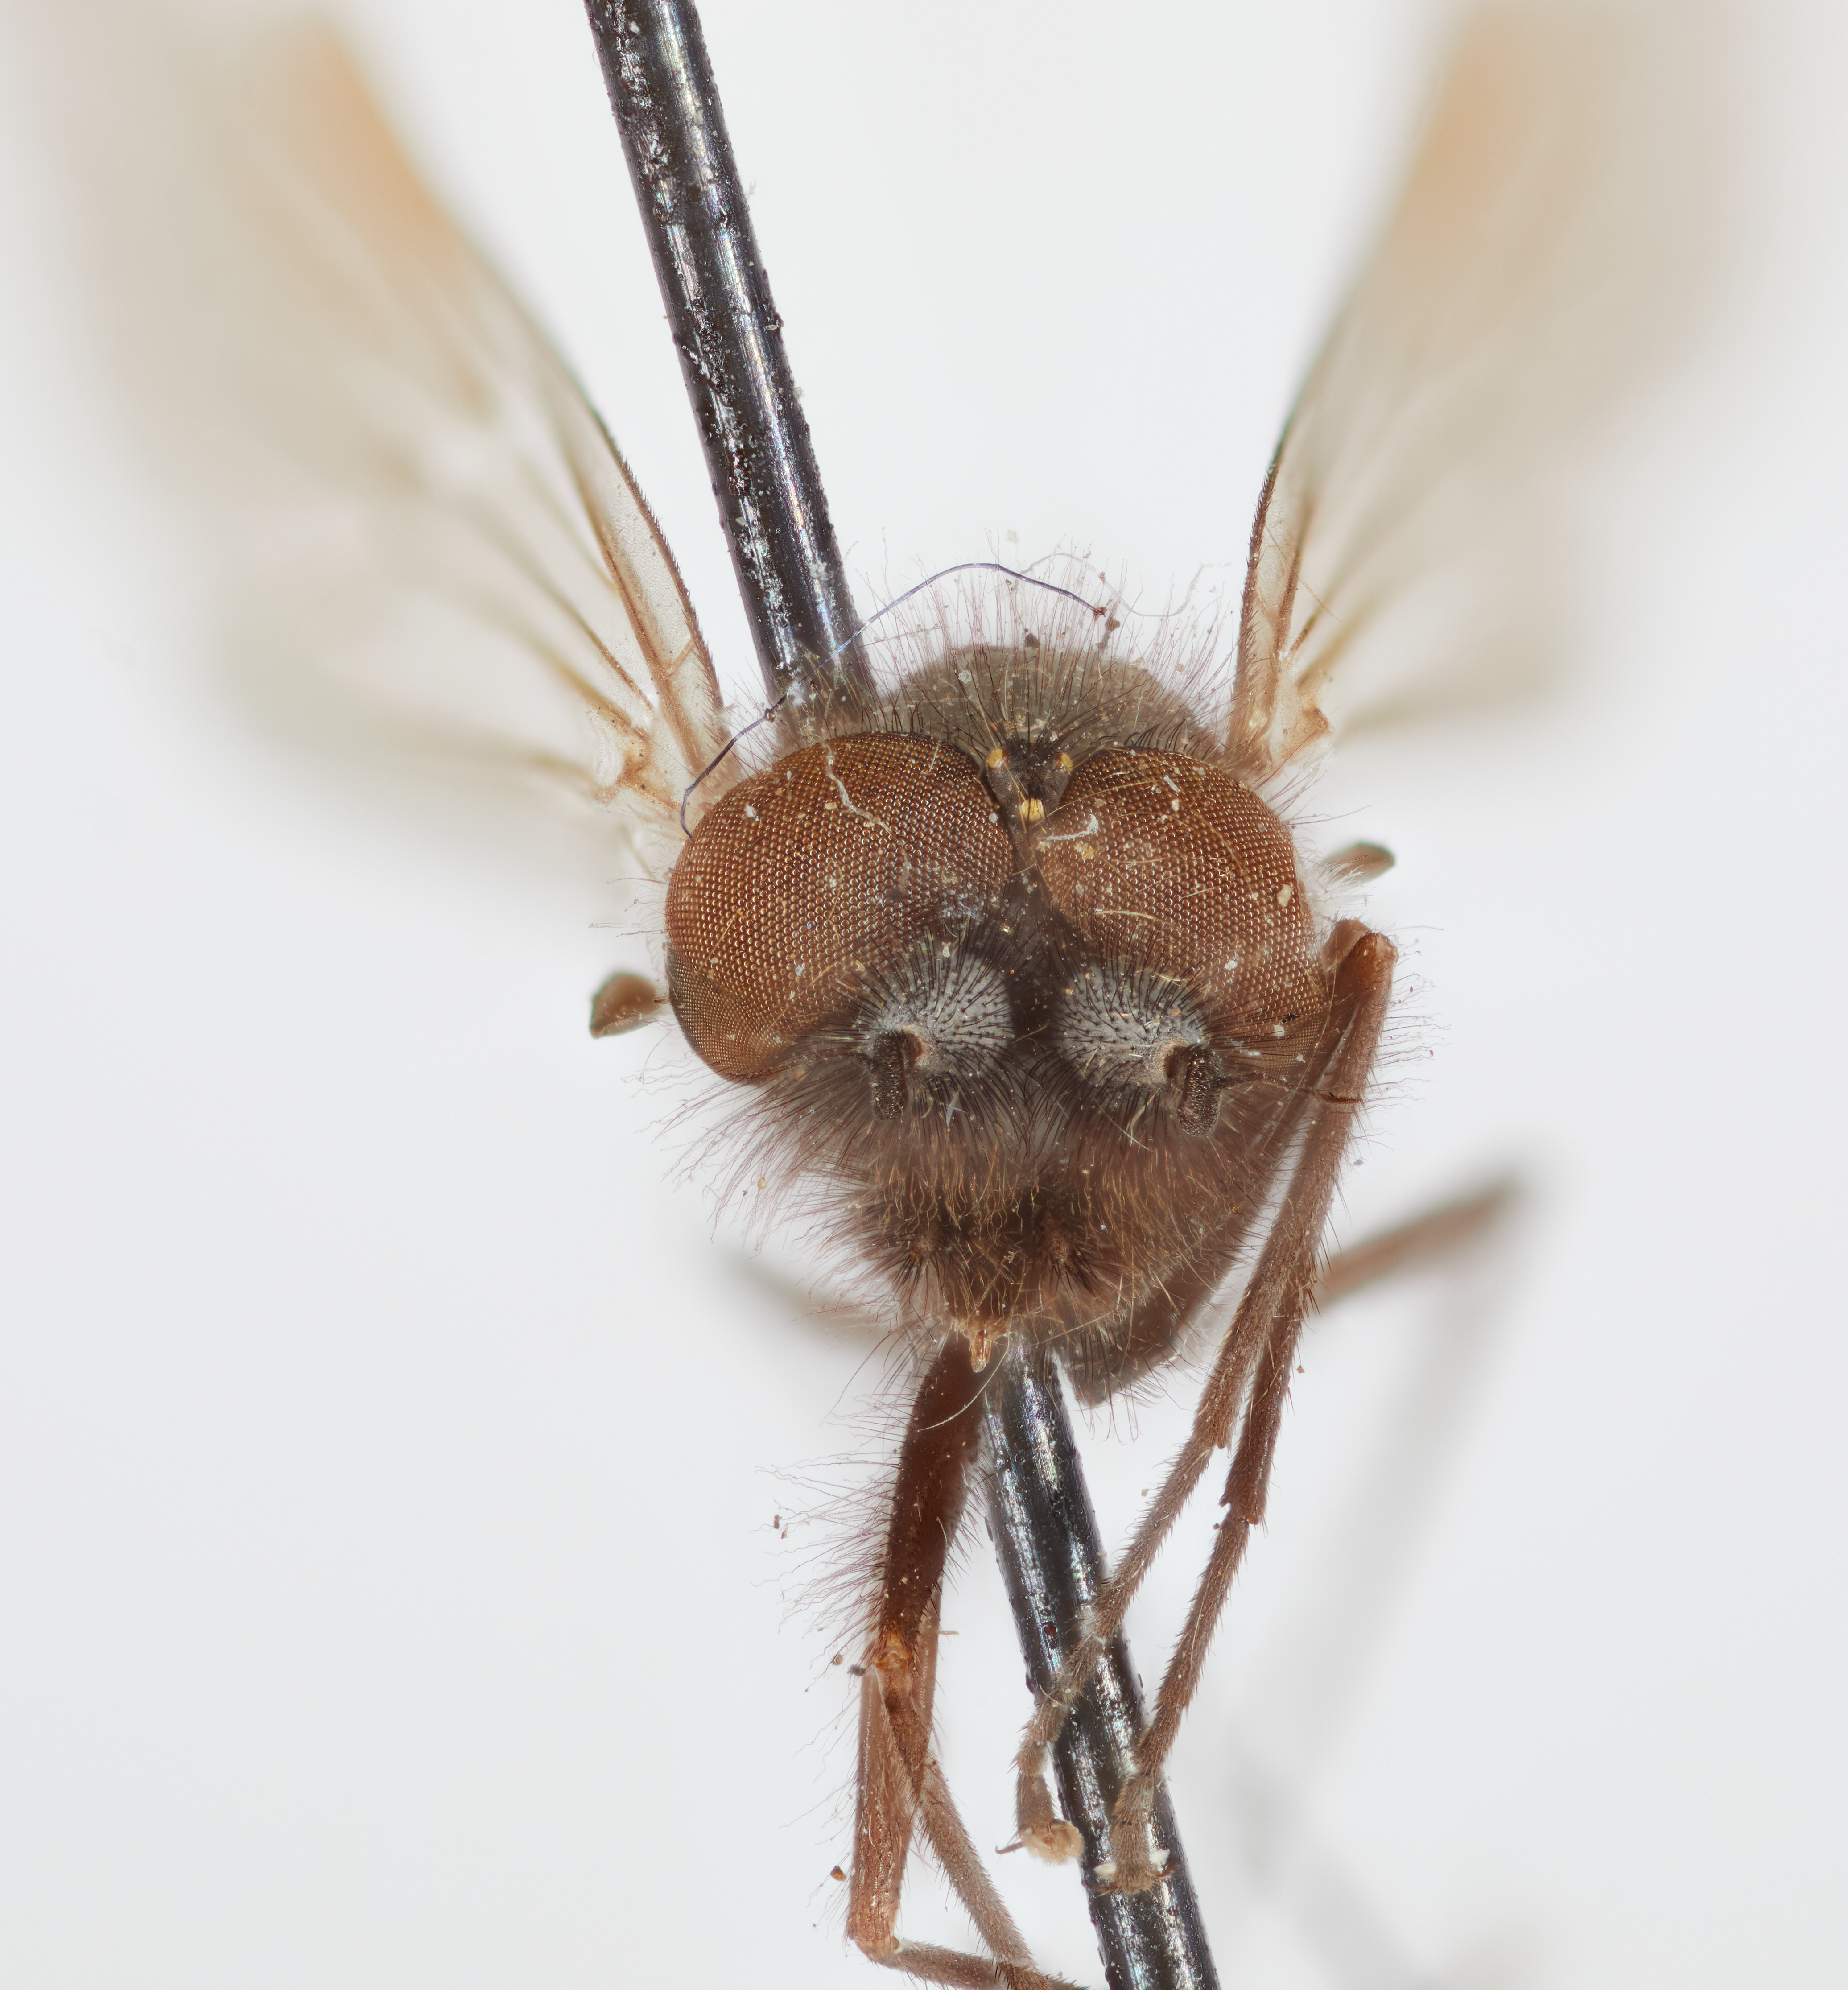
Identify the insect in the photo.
Symphoromyia inquisitor
